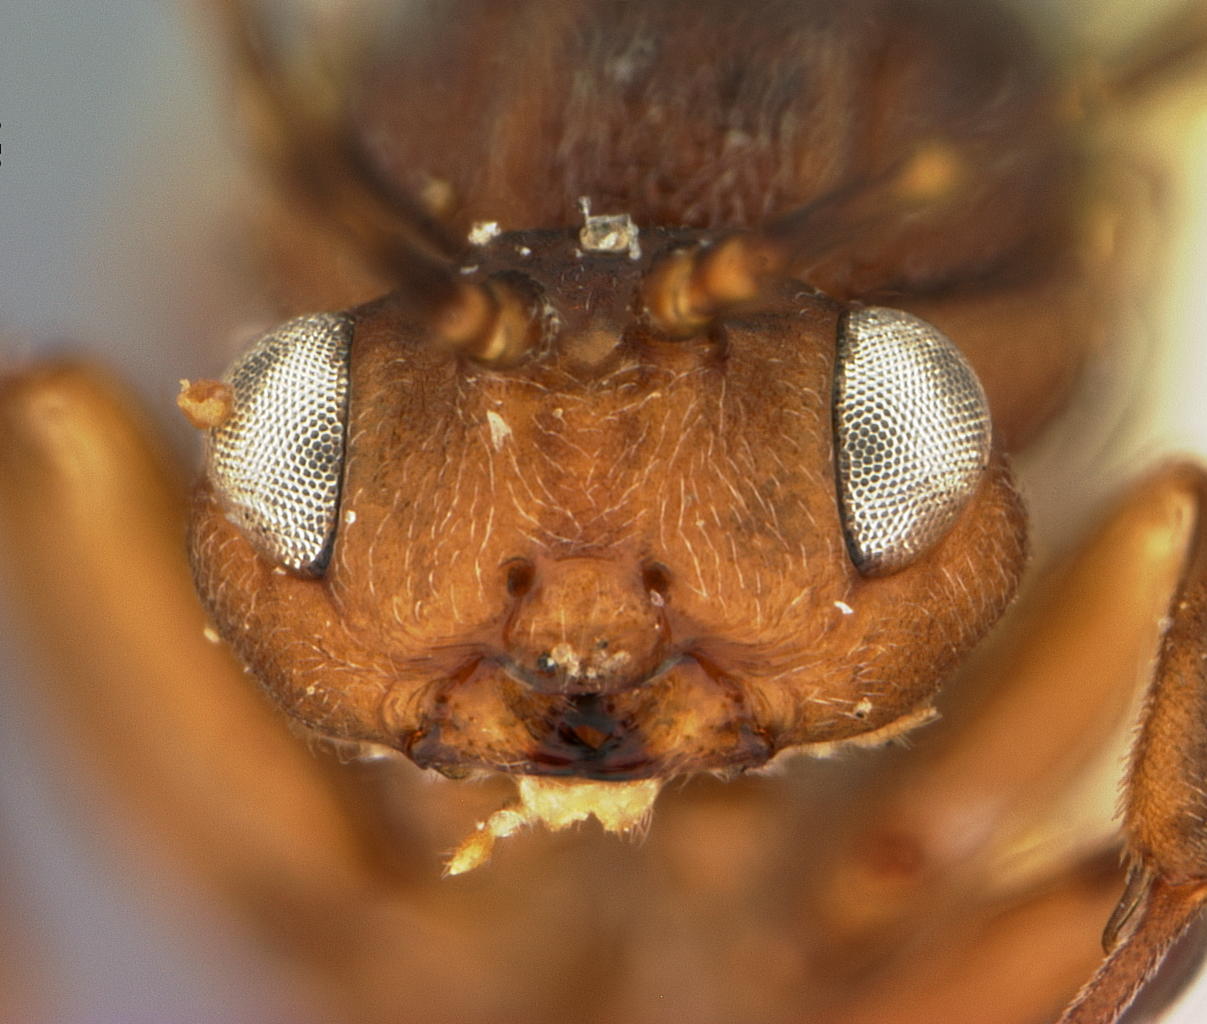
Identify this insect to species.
Callirhytis hopkinsi
